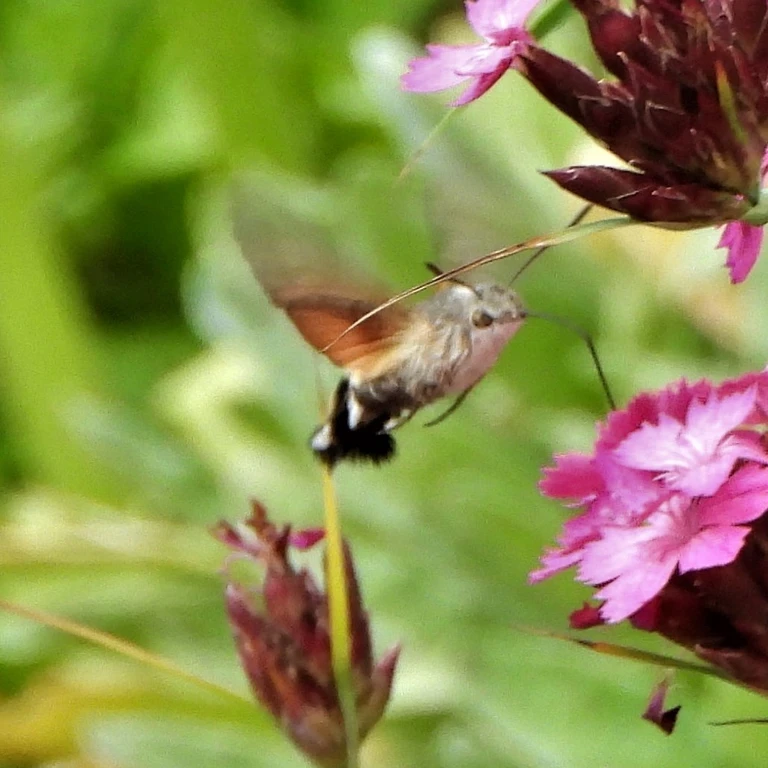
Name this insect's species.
Macroglossum stellatarum
